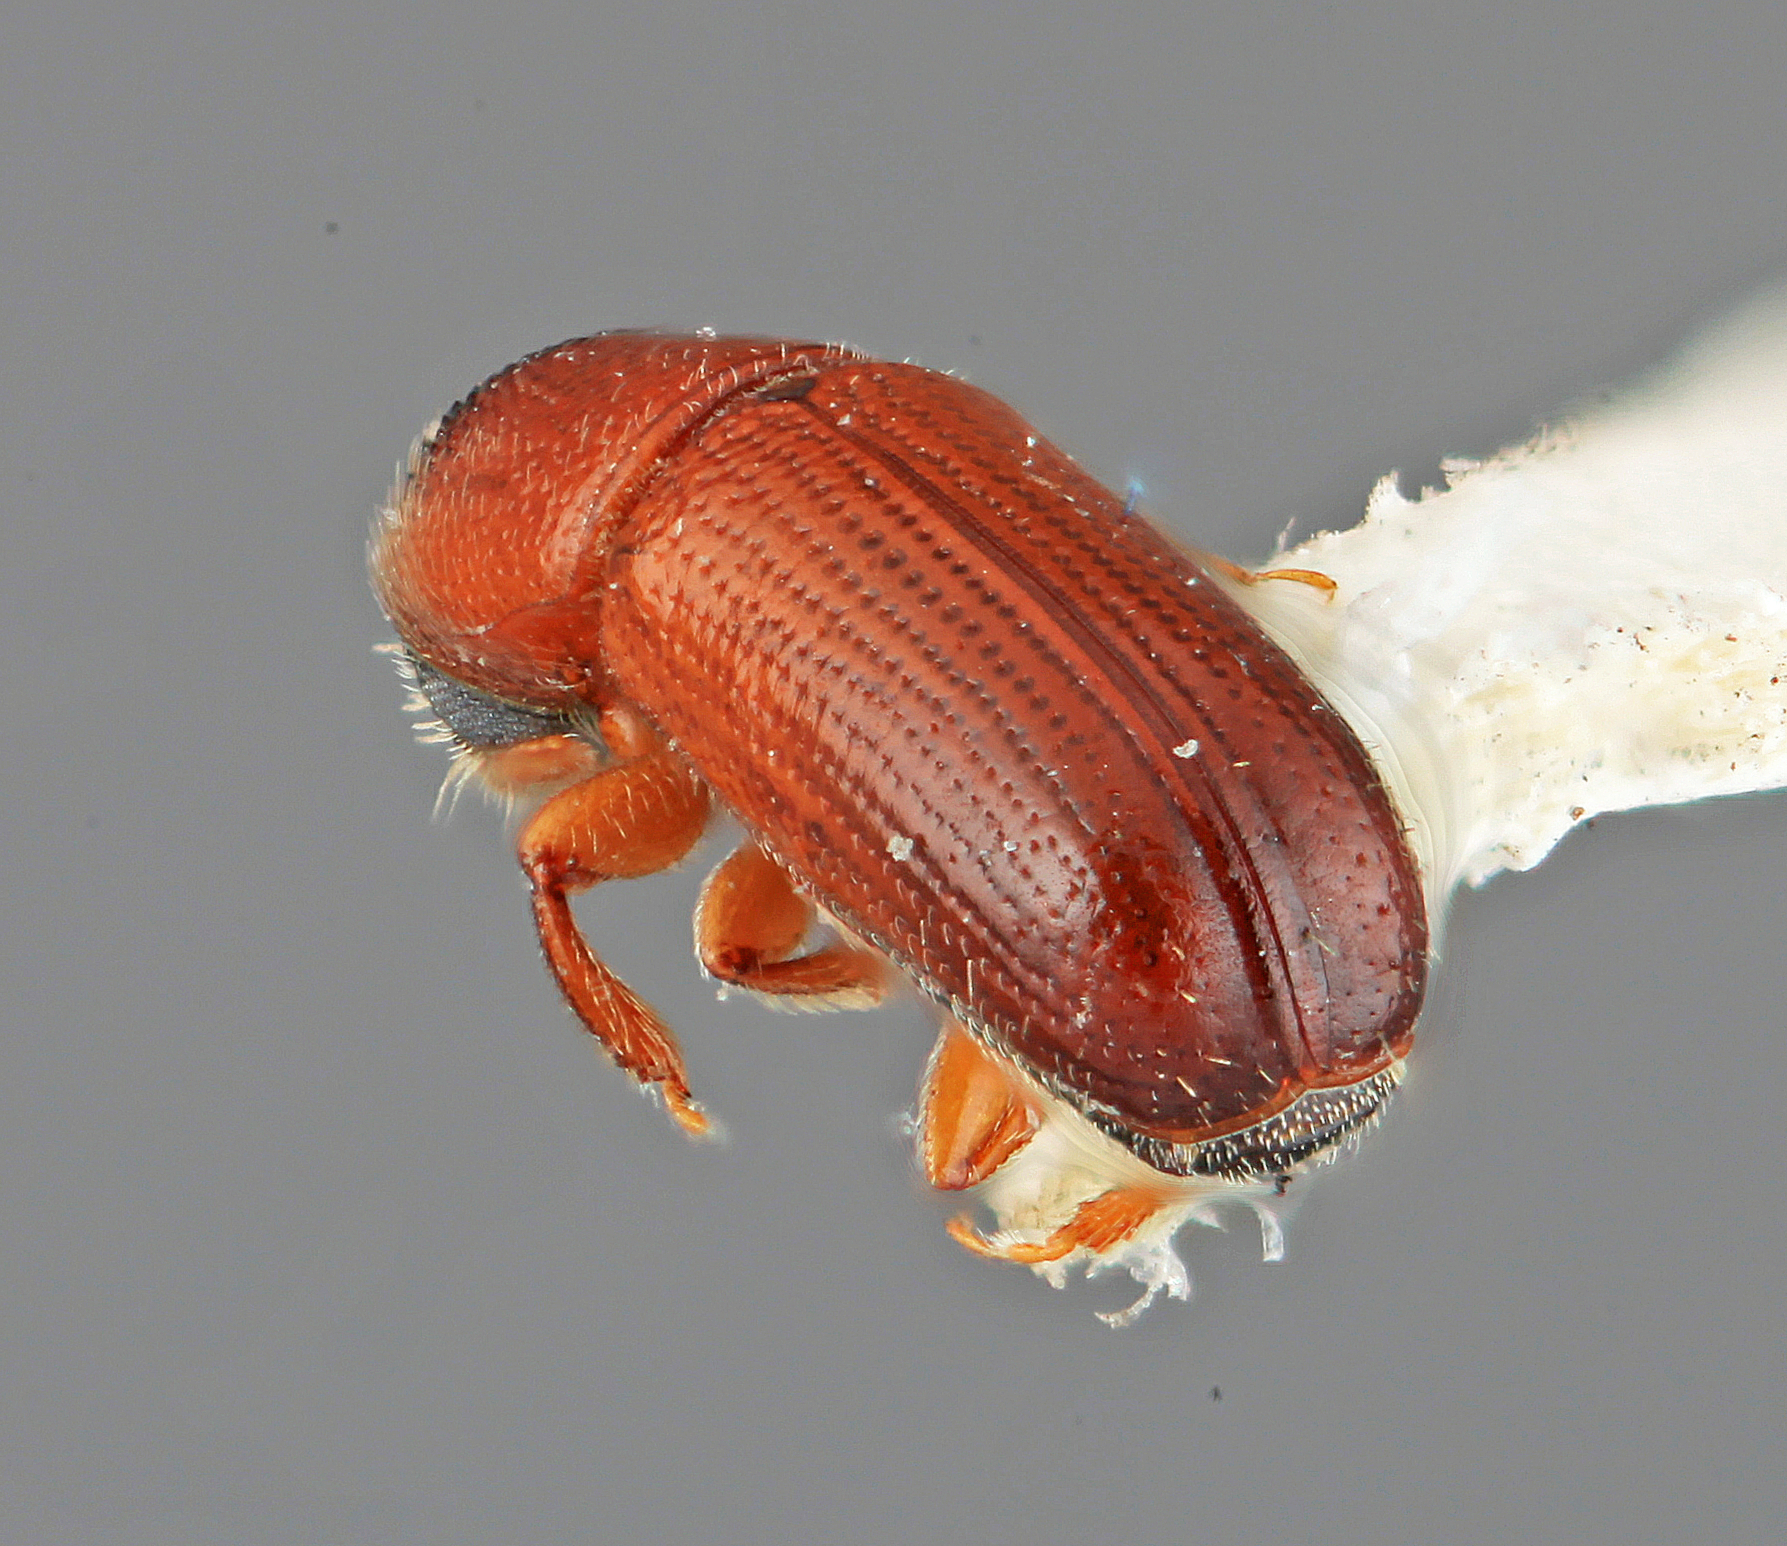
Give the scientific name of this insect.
Araptus dentifrons
